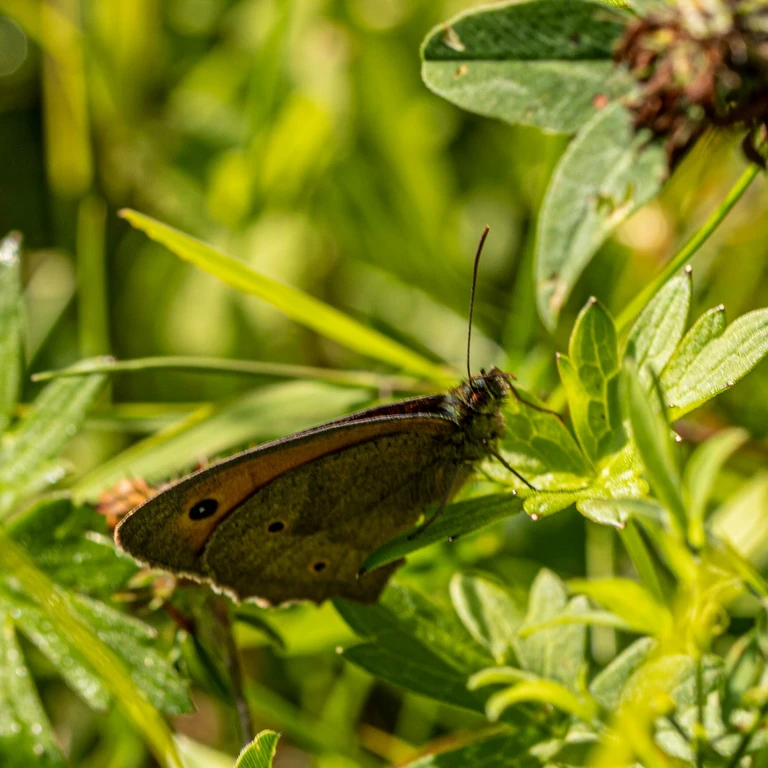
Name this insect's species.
Maniola jurtina
